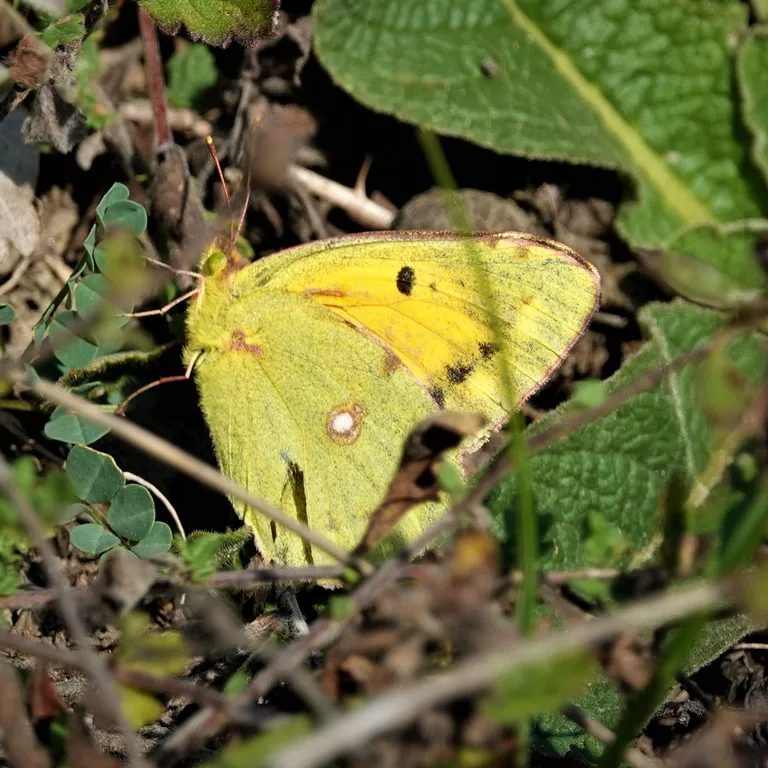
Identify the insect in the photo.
Colias croceus
